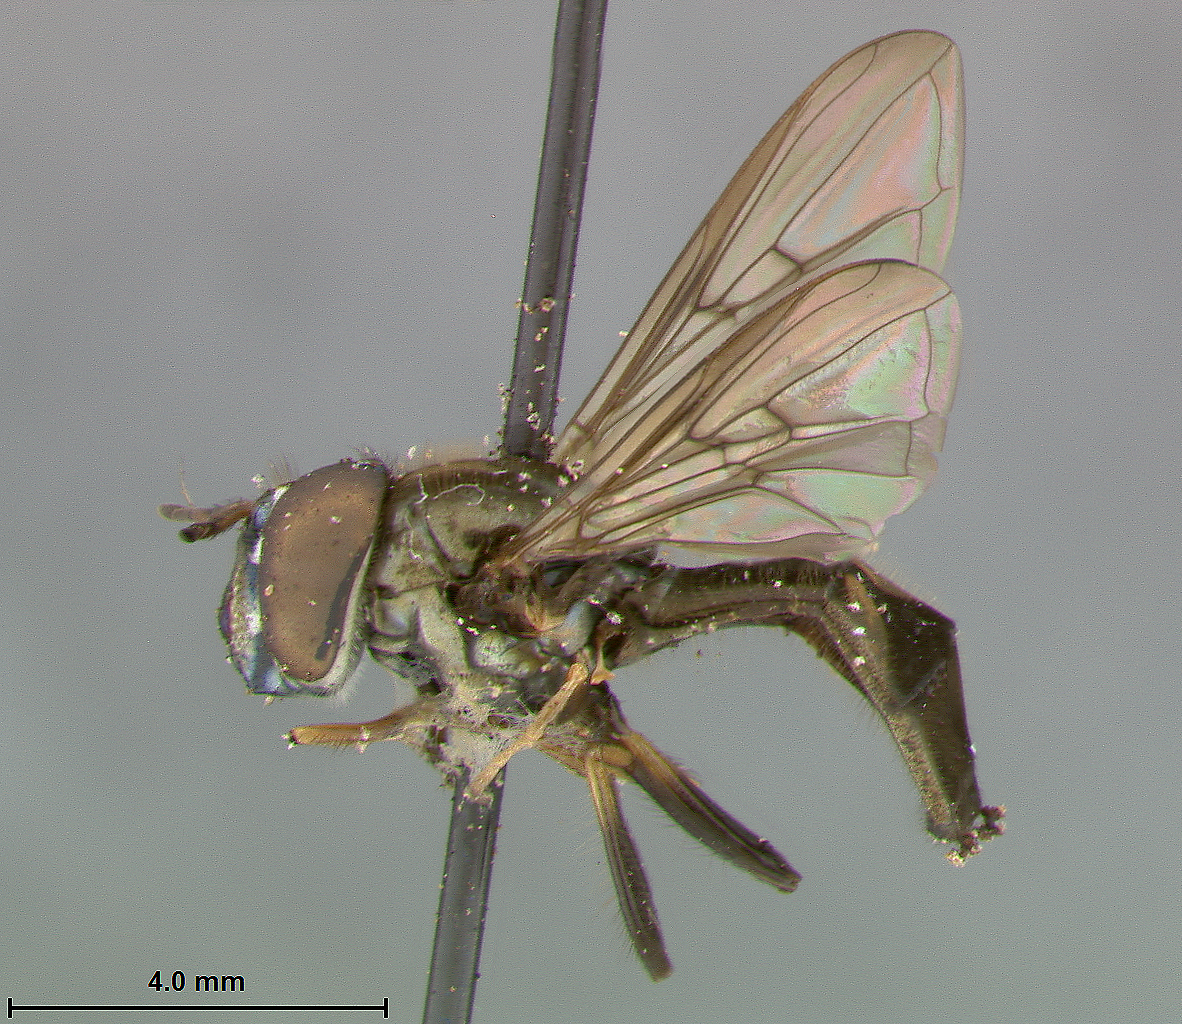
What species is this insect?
Braziliana peruviana
